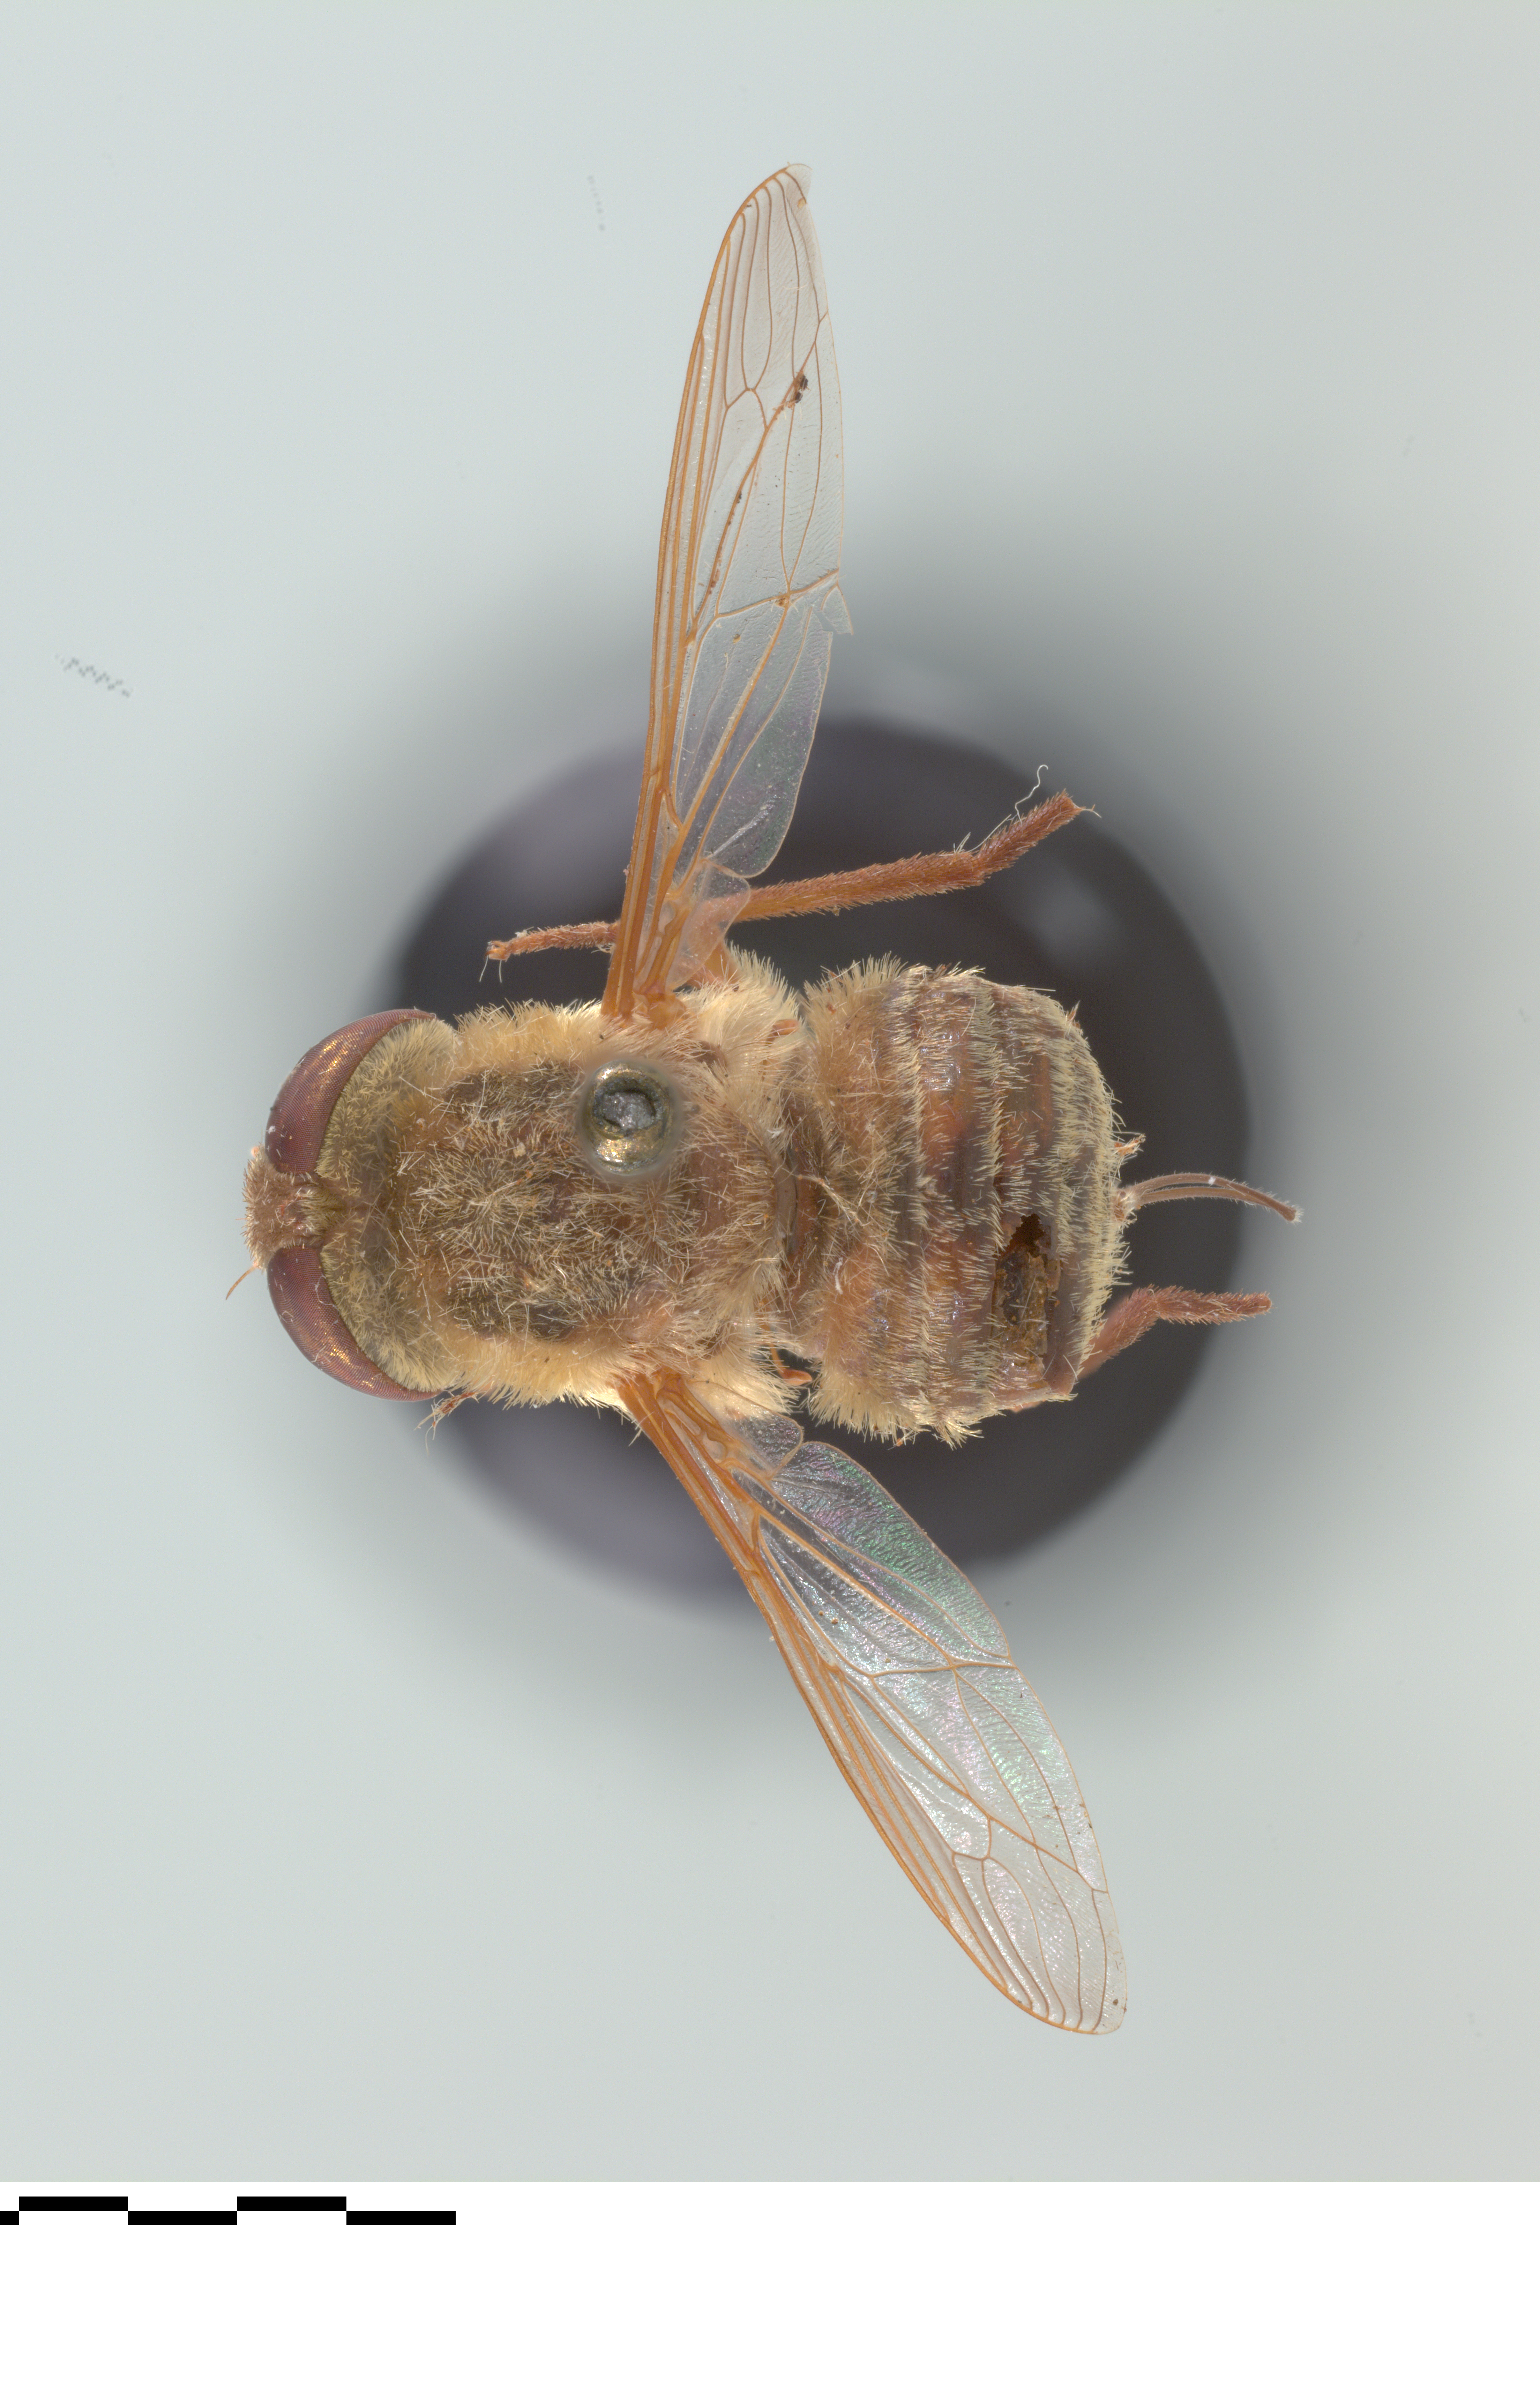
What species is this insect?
Neorhynchocephalus volaticus
